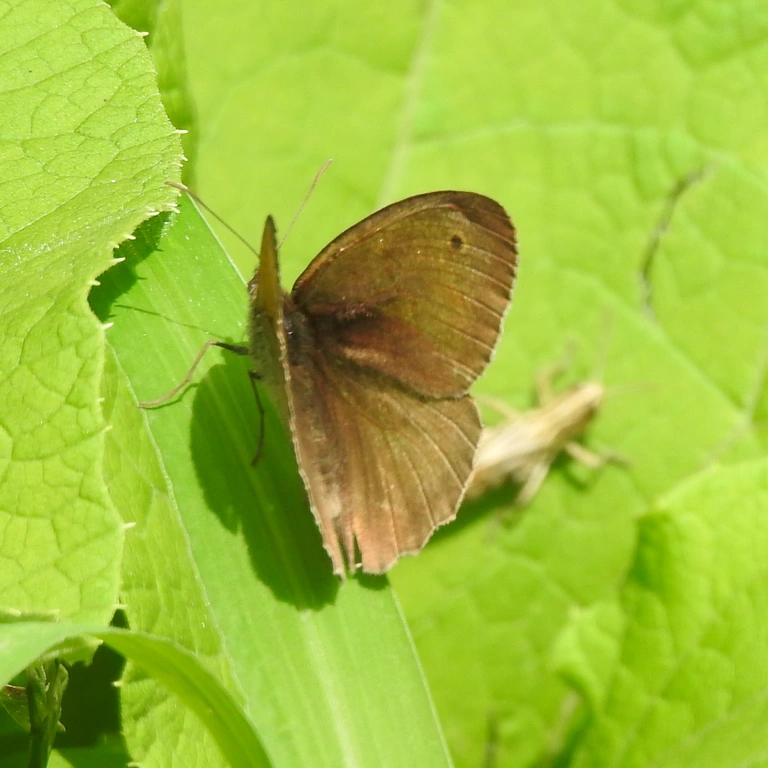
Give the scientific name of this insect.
Maniola jurtina
